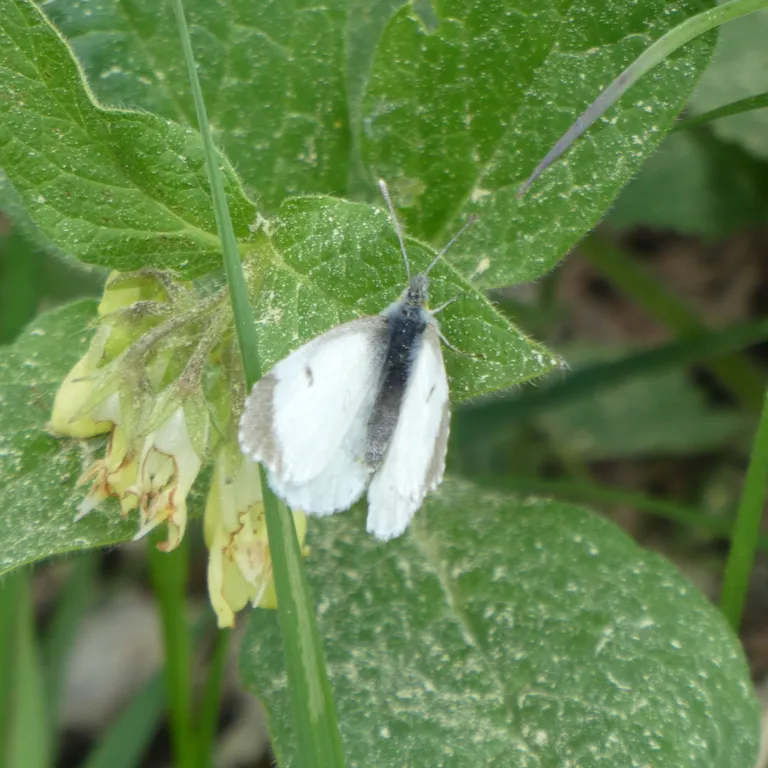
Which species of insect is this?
Anthocharis cardamines
